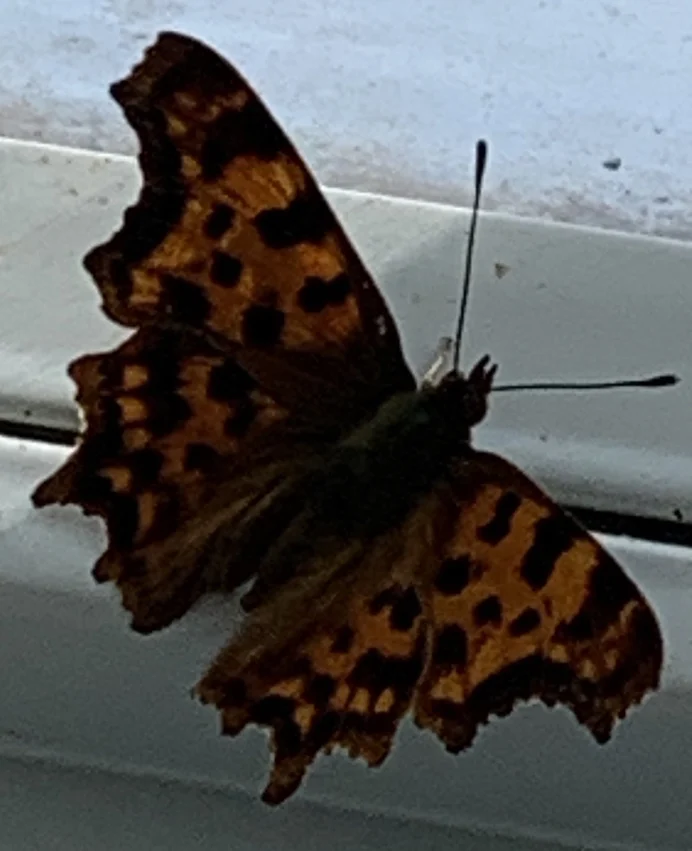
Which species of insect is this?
Polygonia c-album
